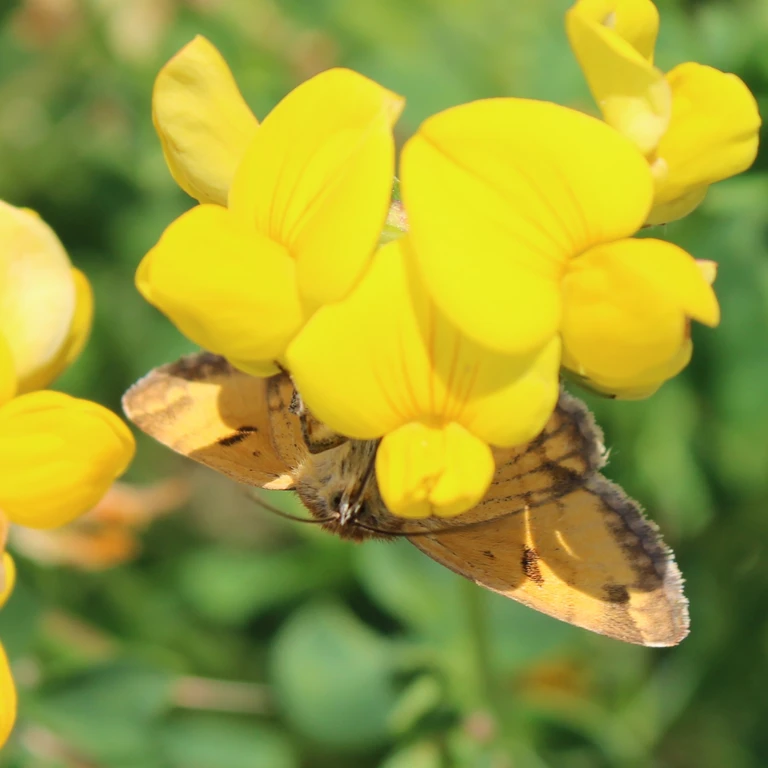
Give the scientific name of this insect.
Euclidia glyphica
